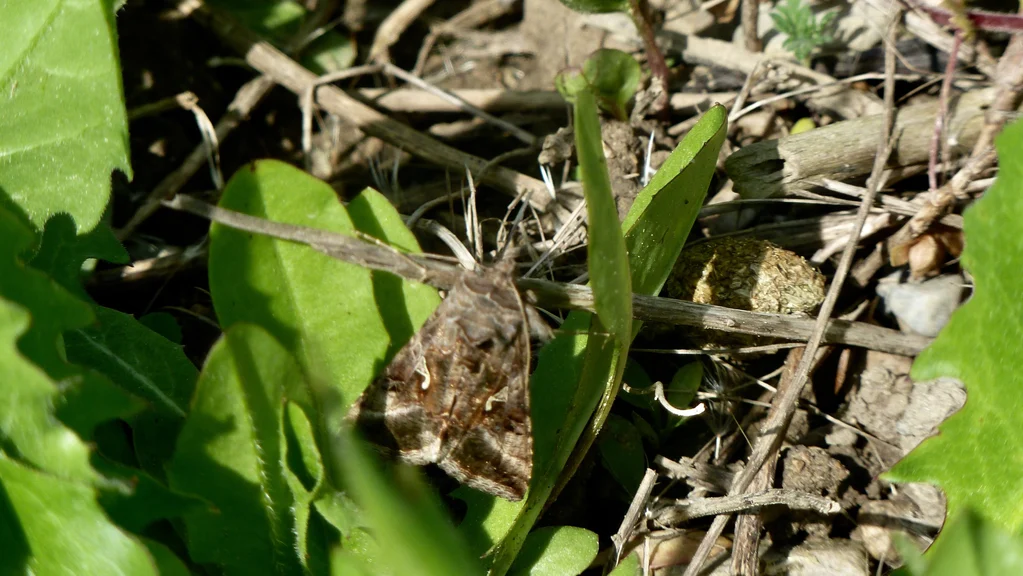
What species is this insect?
Autographa gamma
